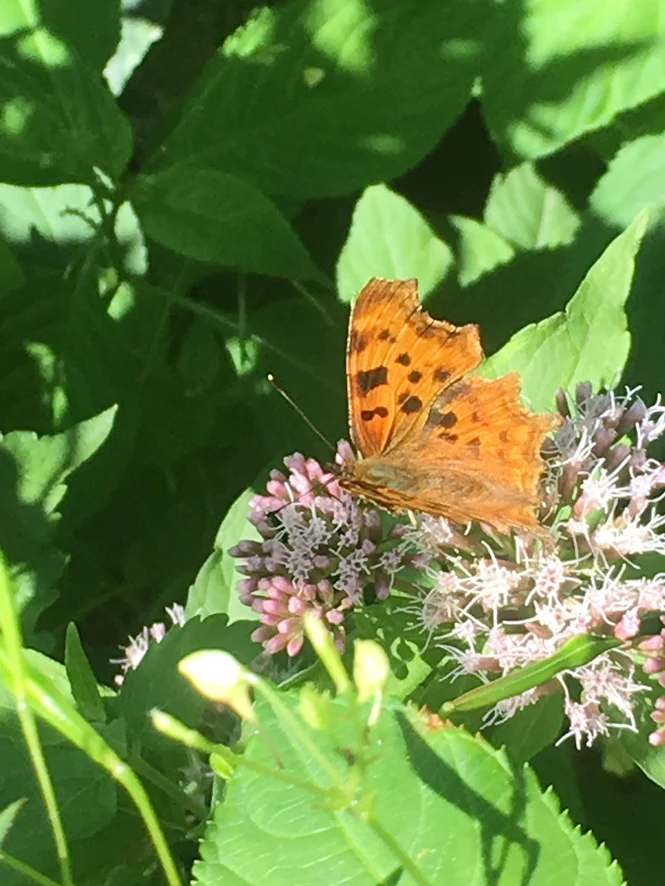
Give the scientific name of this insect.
Polygonia c-album
